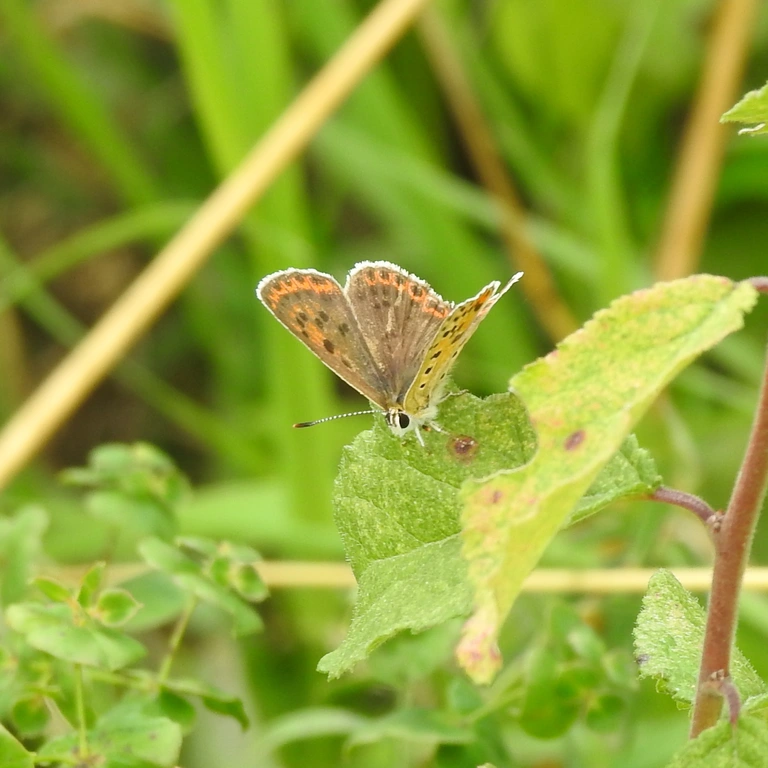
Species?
Lycaena tityrus (also Loweia tityrus)
